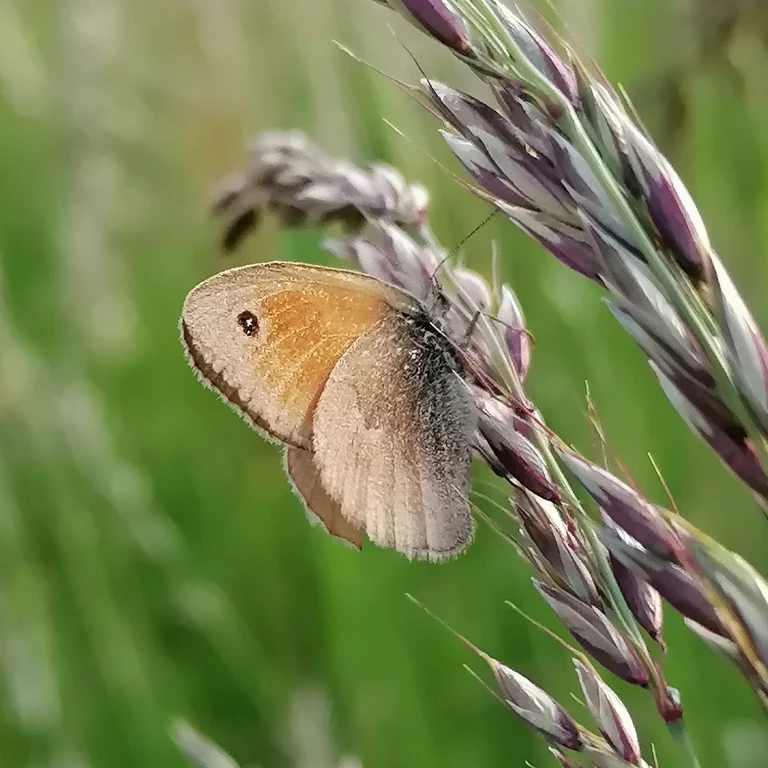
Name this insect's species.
Coenonympha pamphilus
